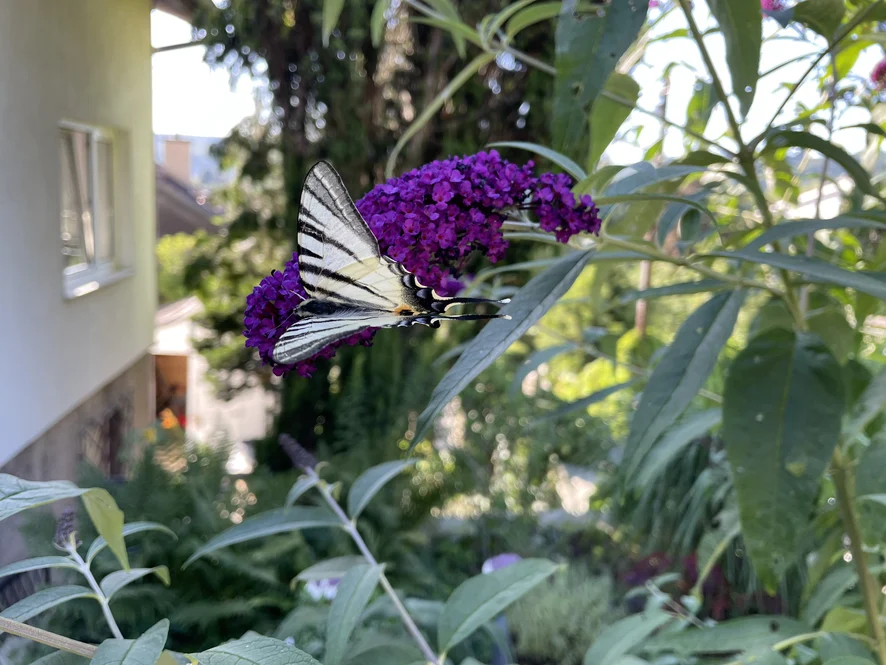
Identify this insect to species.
Iphiclides podalirius
